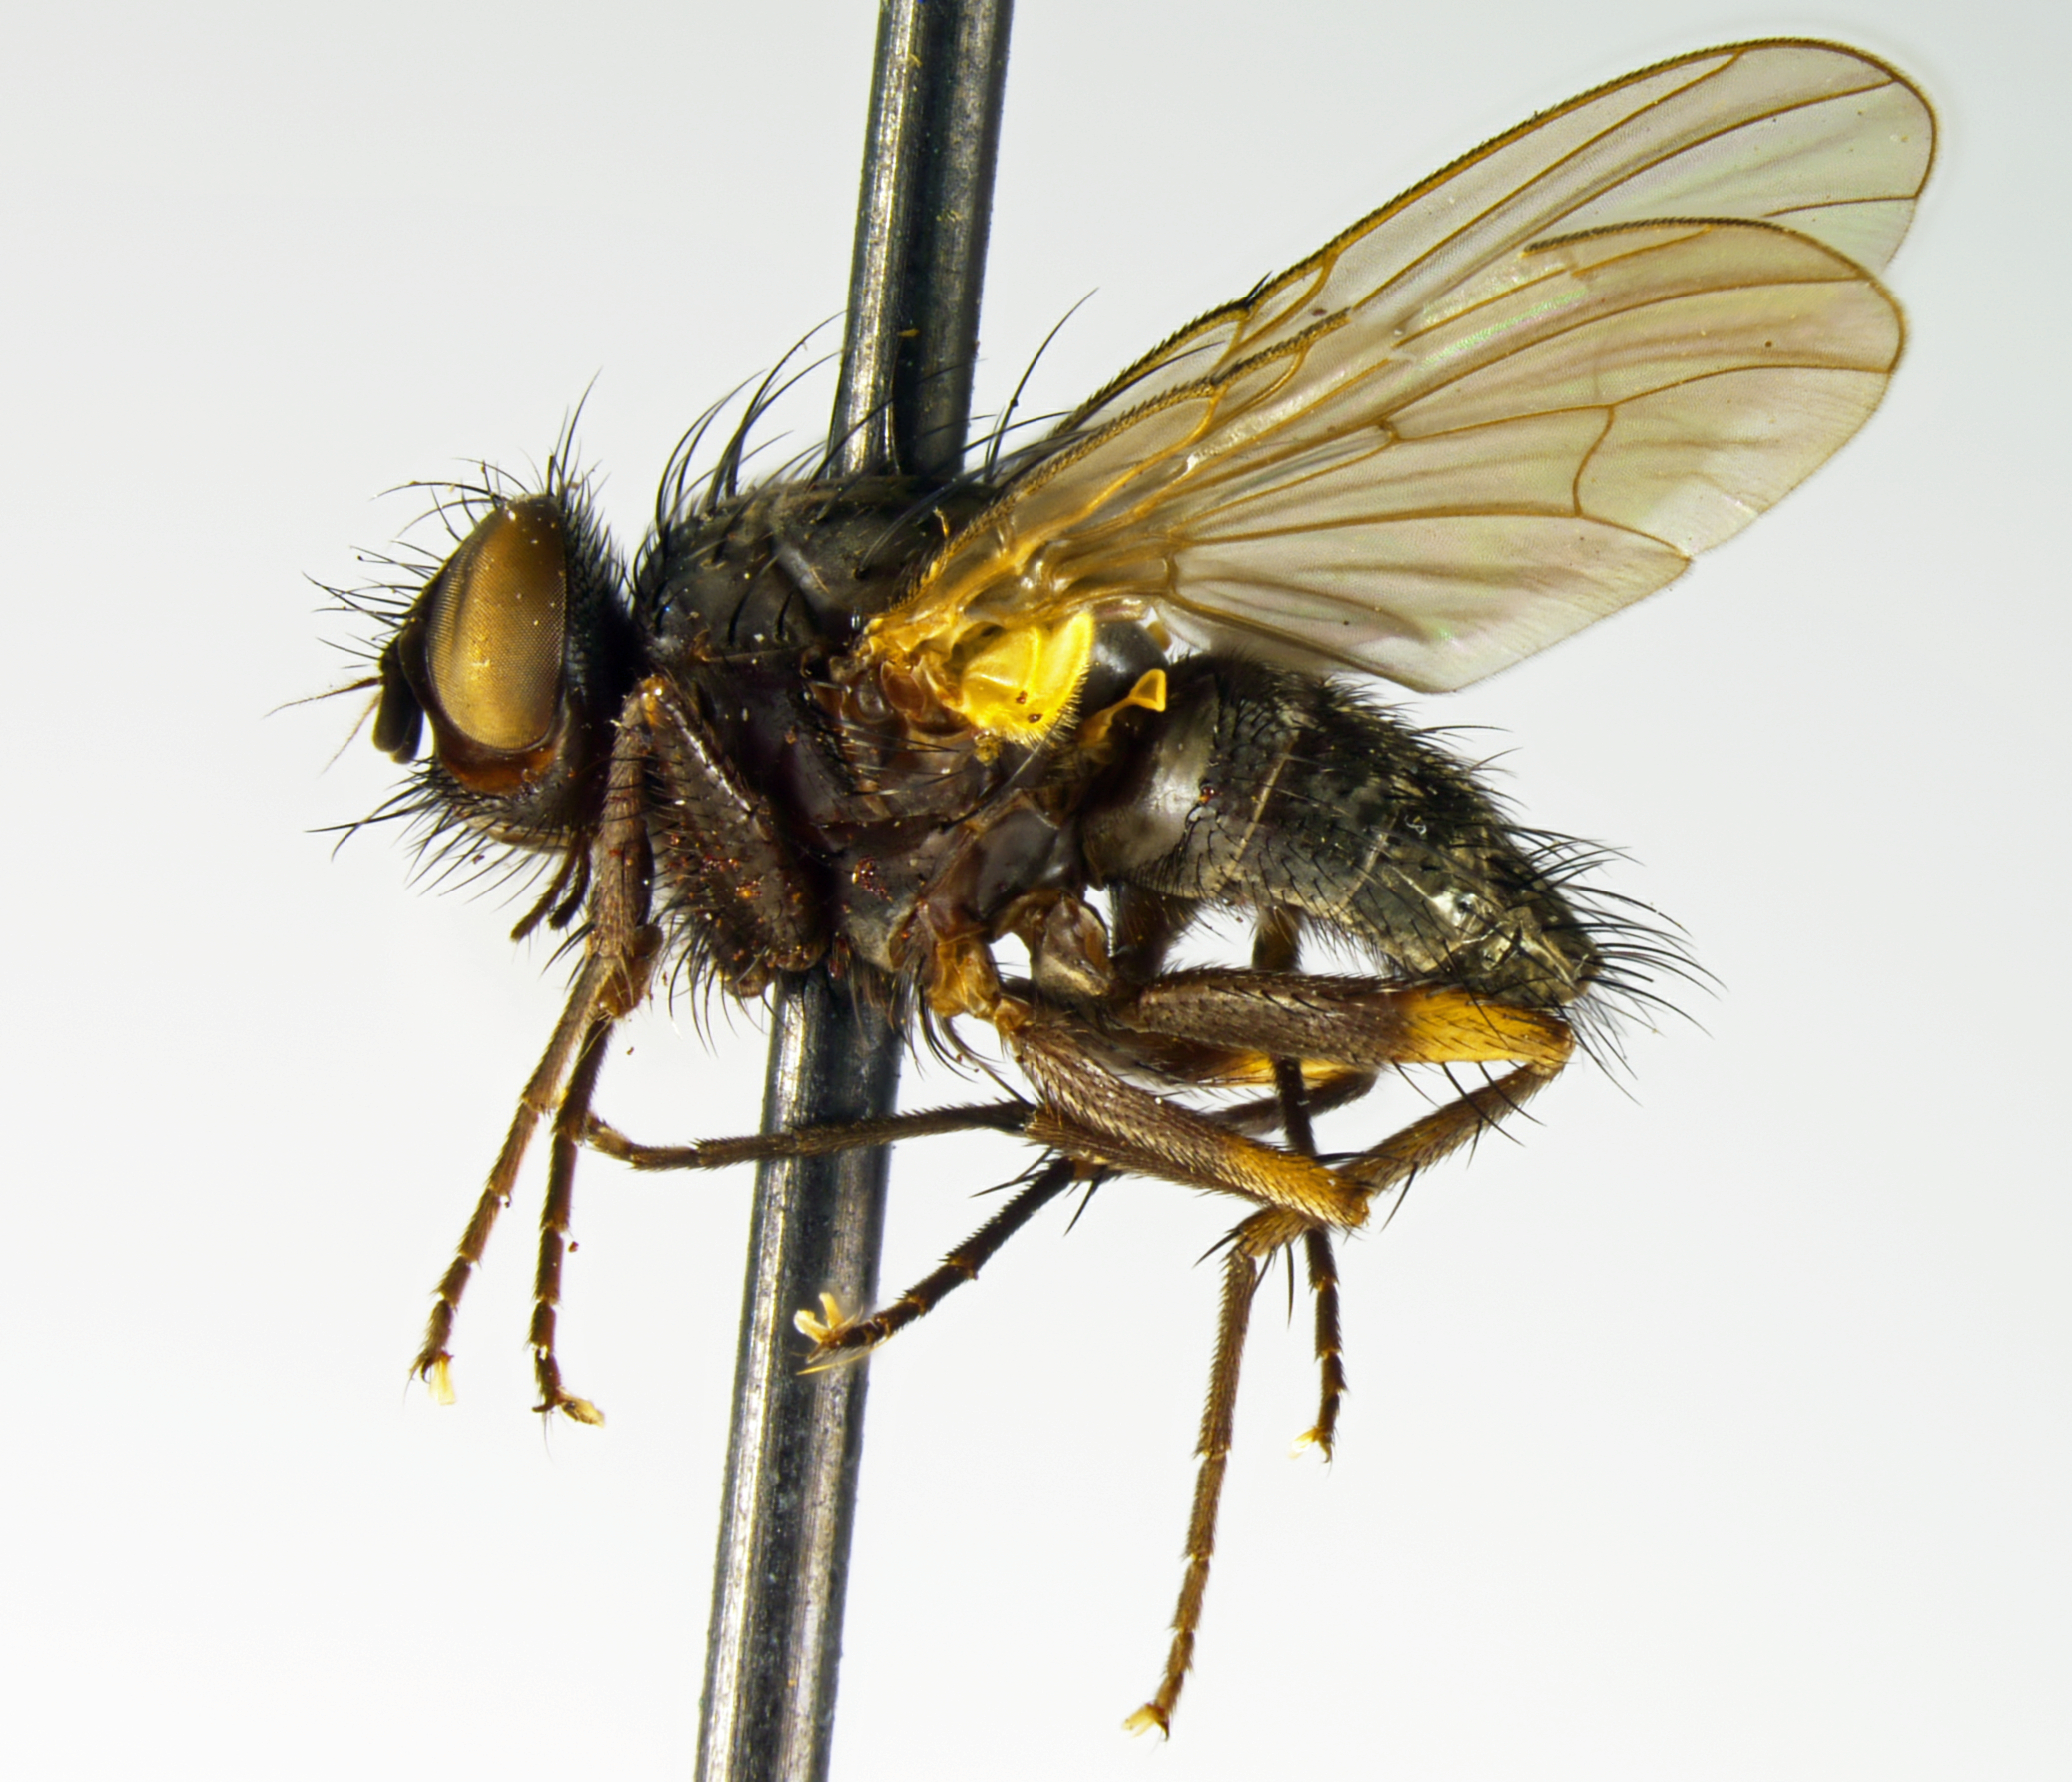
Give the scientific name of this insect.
Helina rufoapicata
